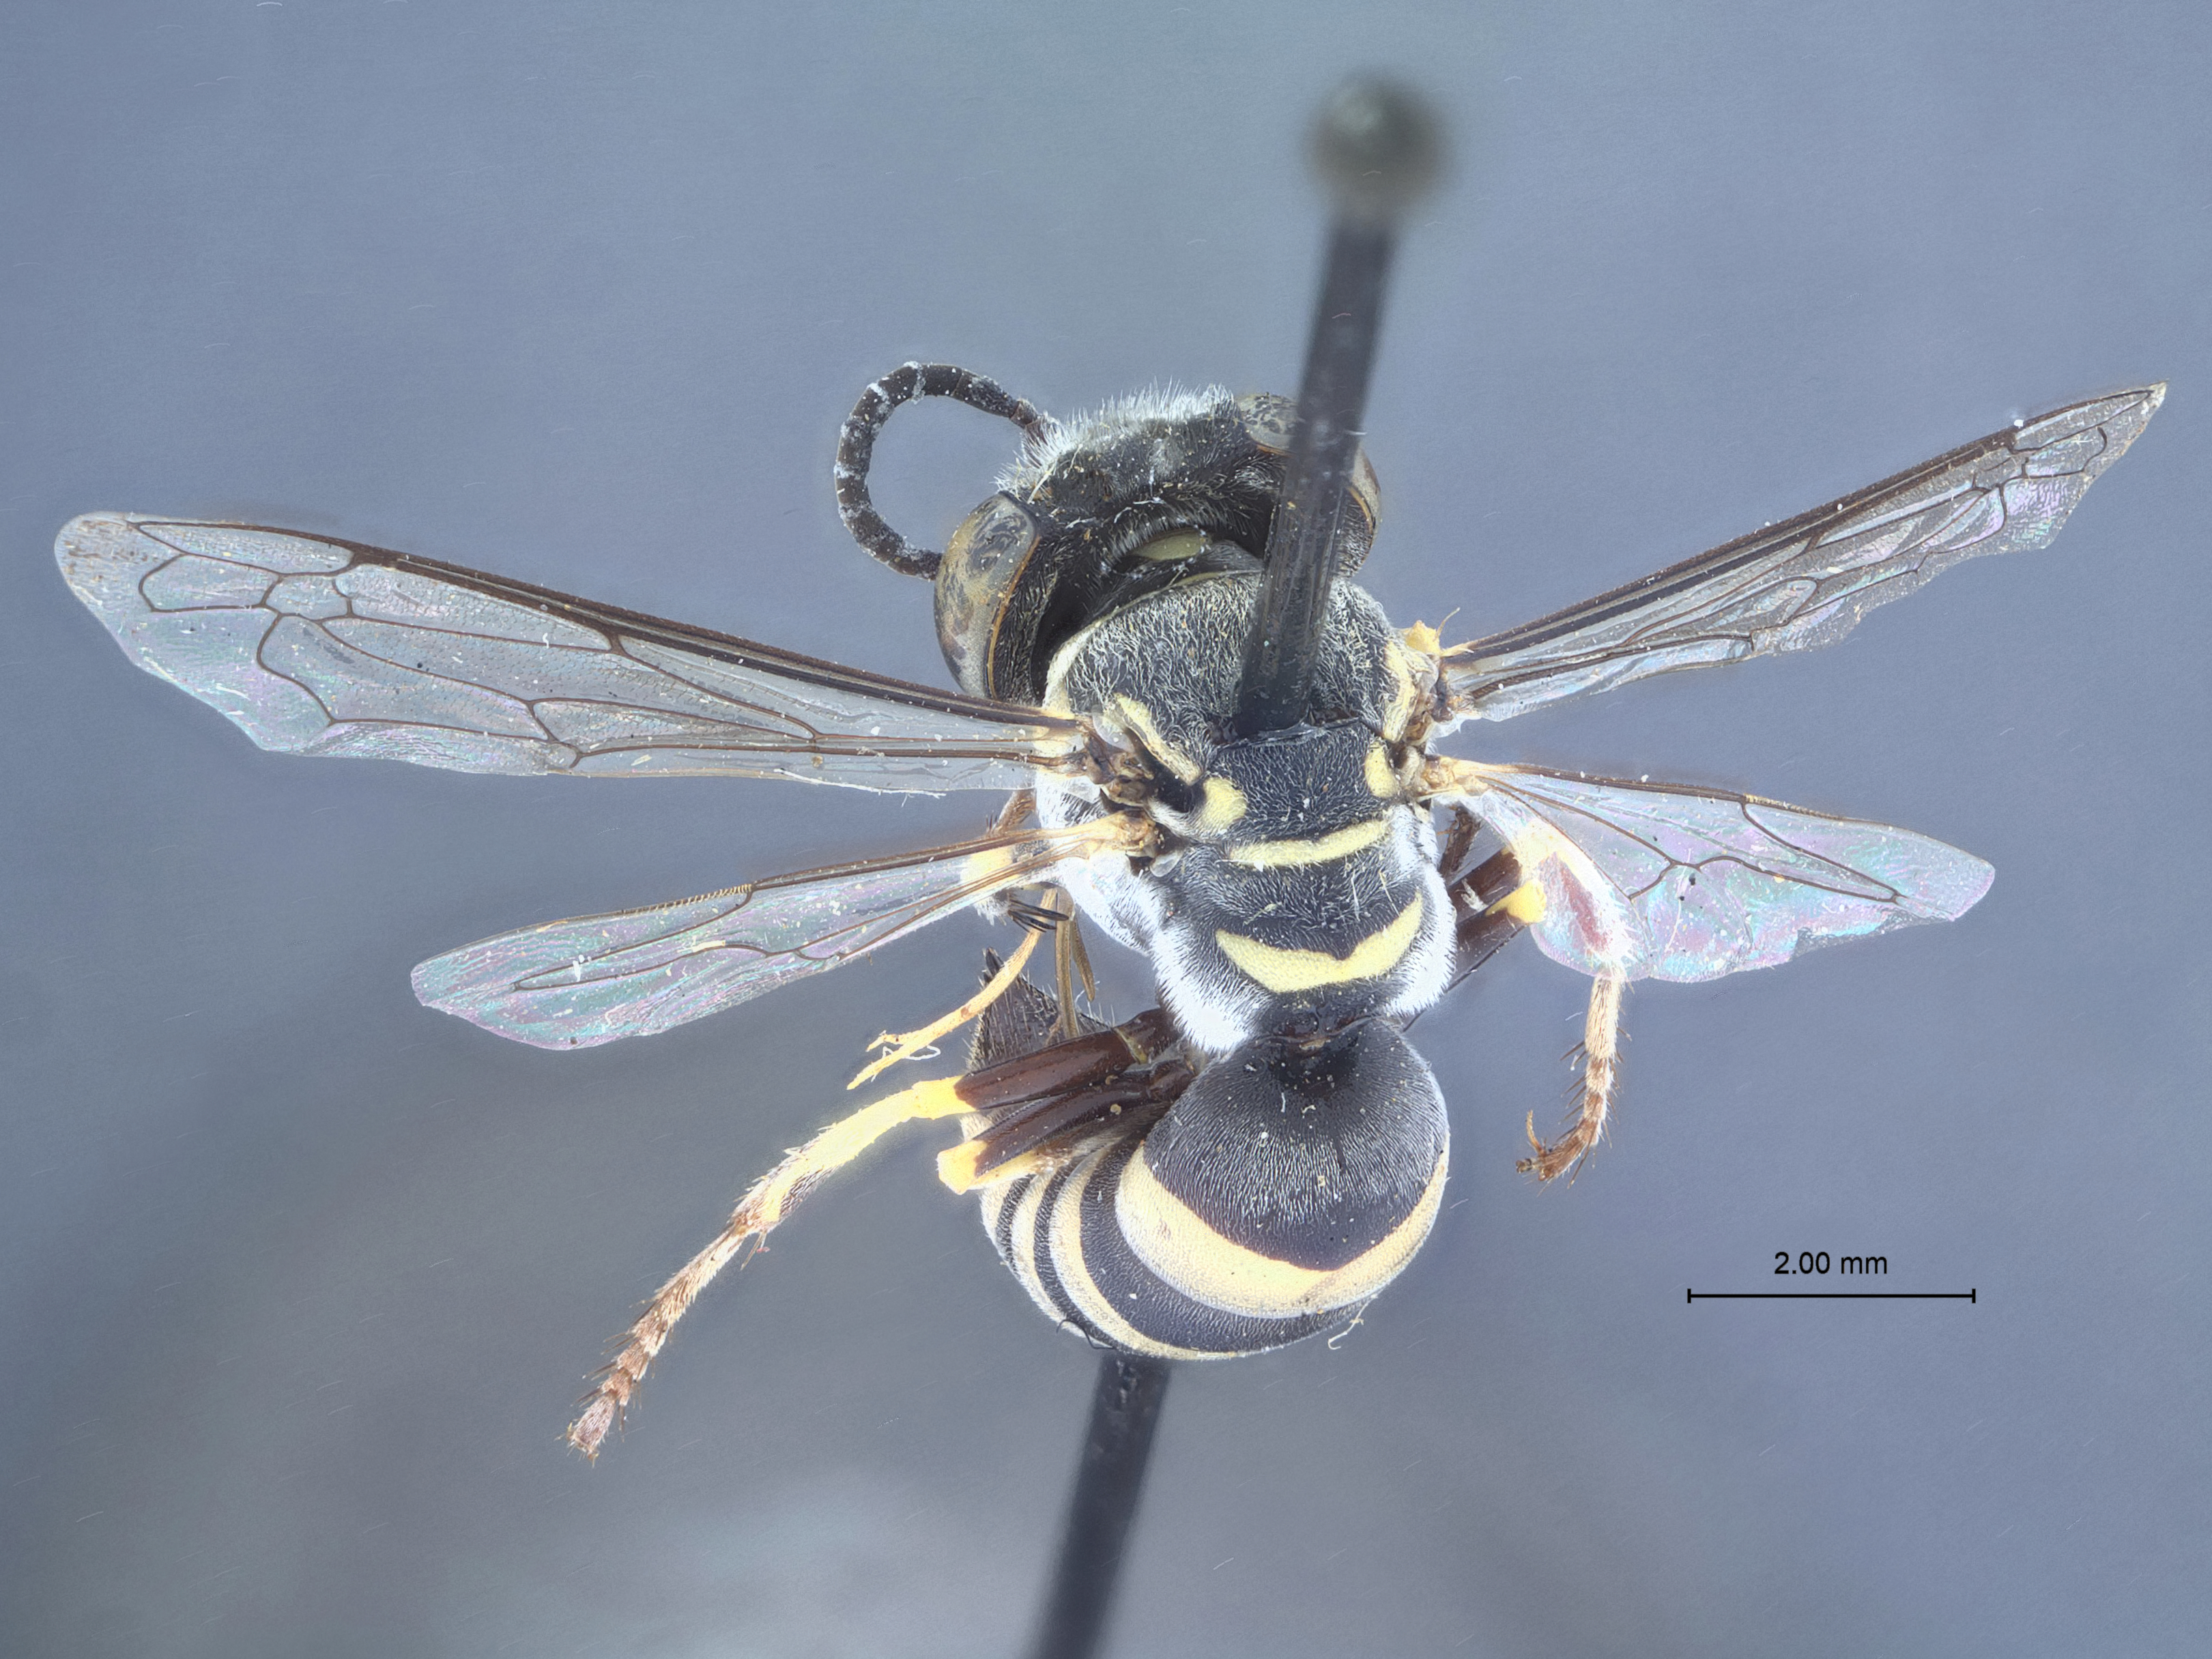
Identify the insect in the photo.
Microbembex tarsalis
